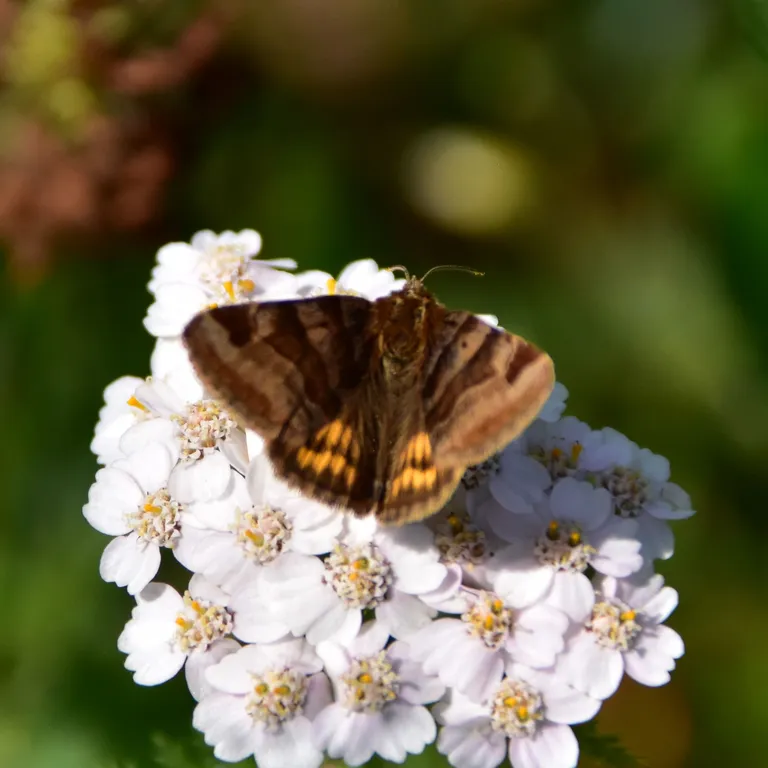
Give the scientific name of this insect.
Euclidia glyphica
